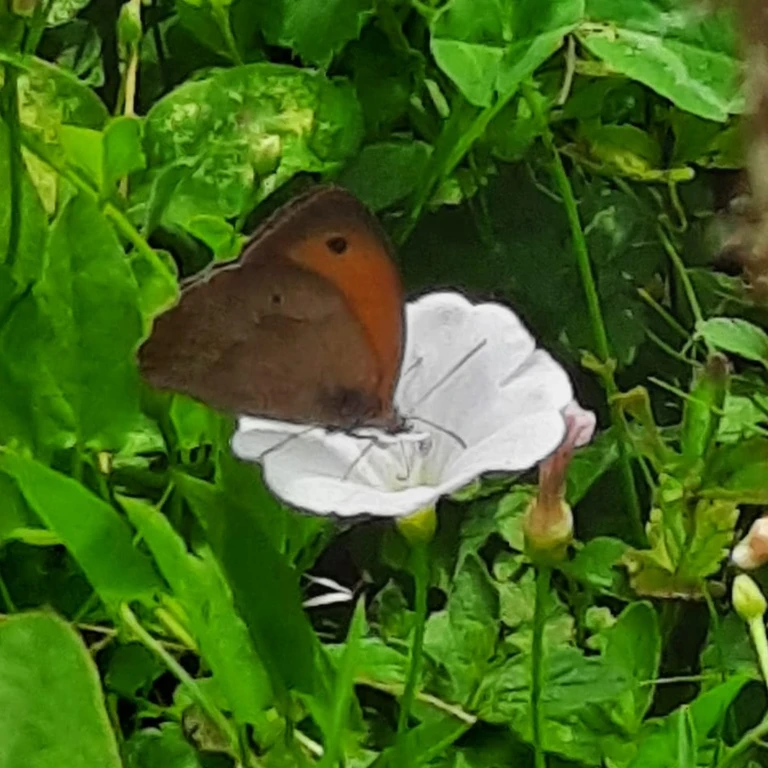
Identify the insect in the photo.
Maniola jurtina
